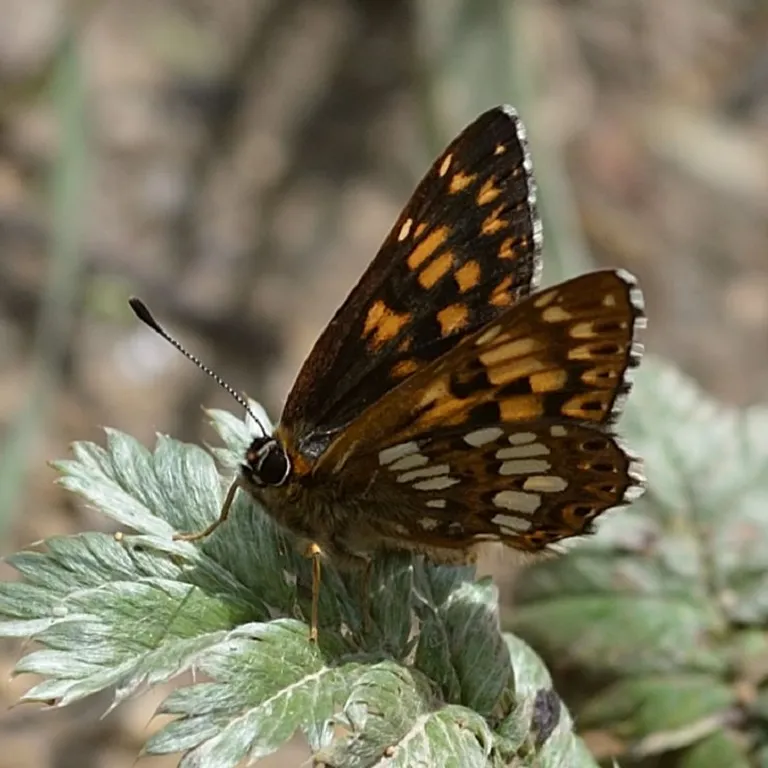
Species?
Hamearis lucina
